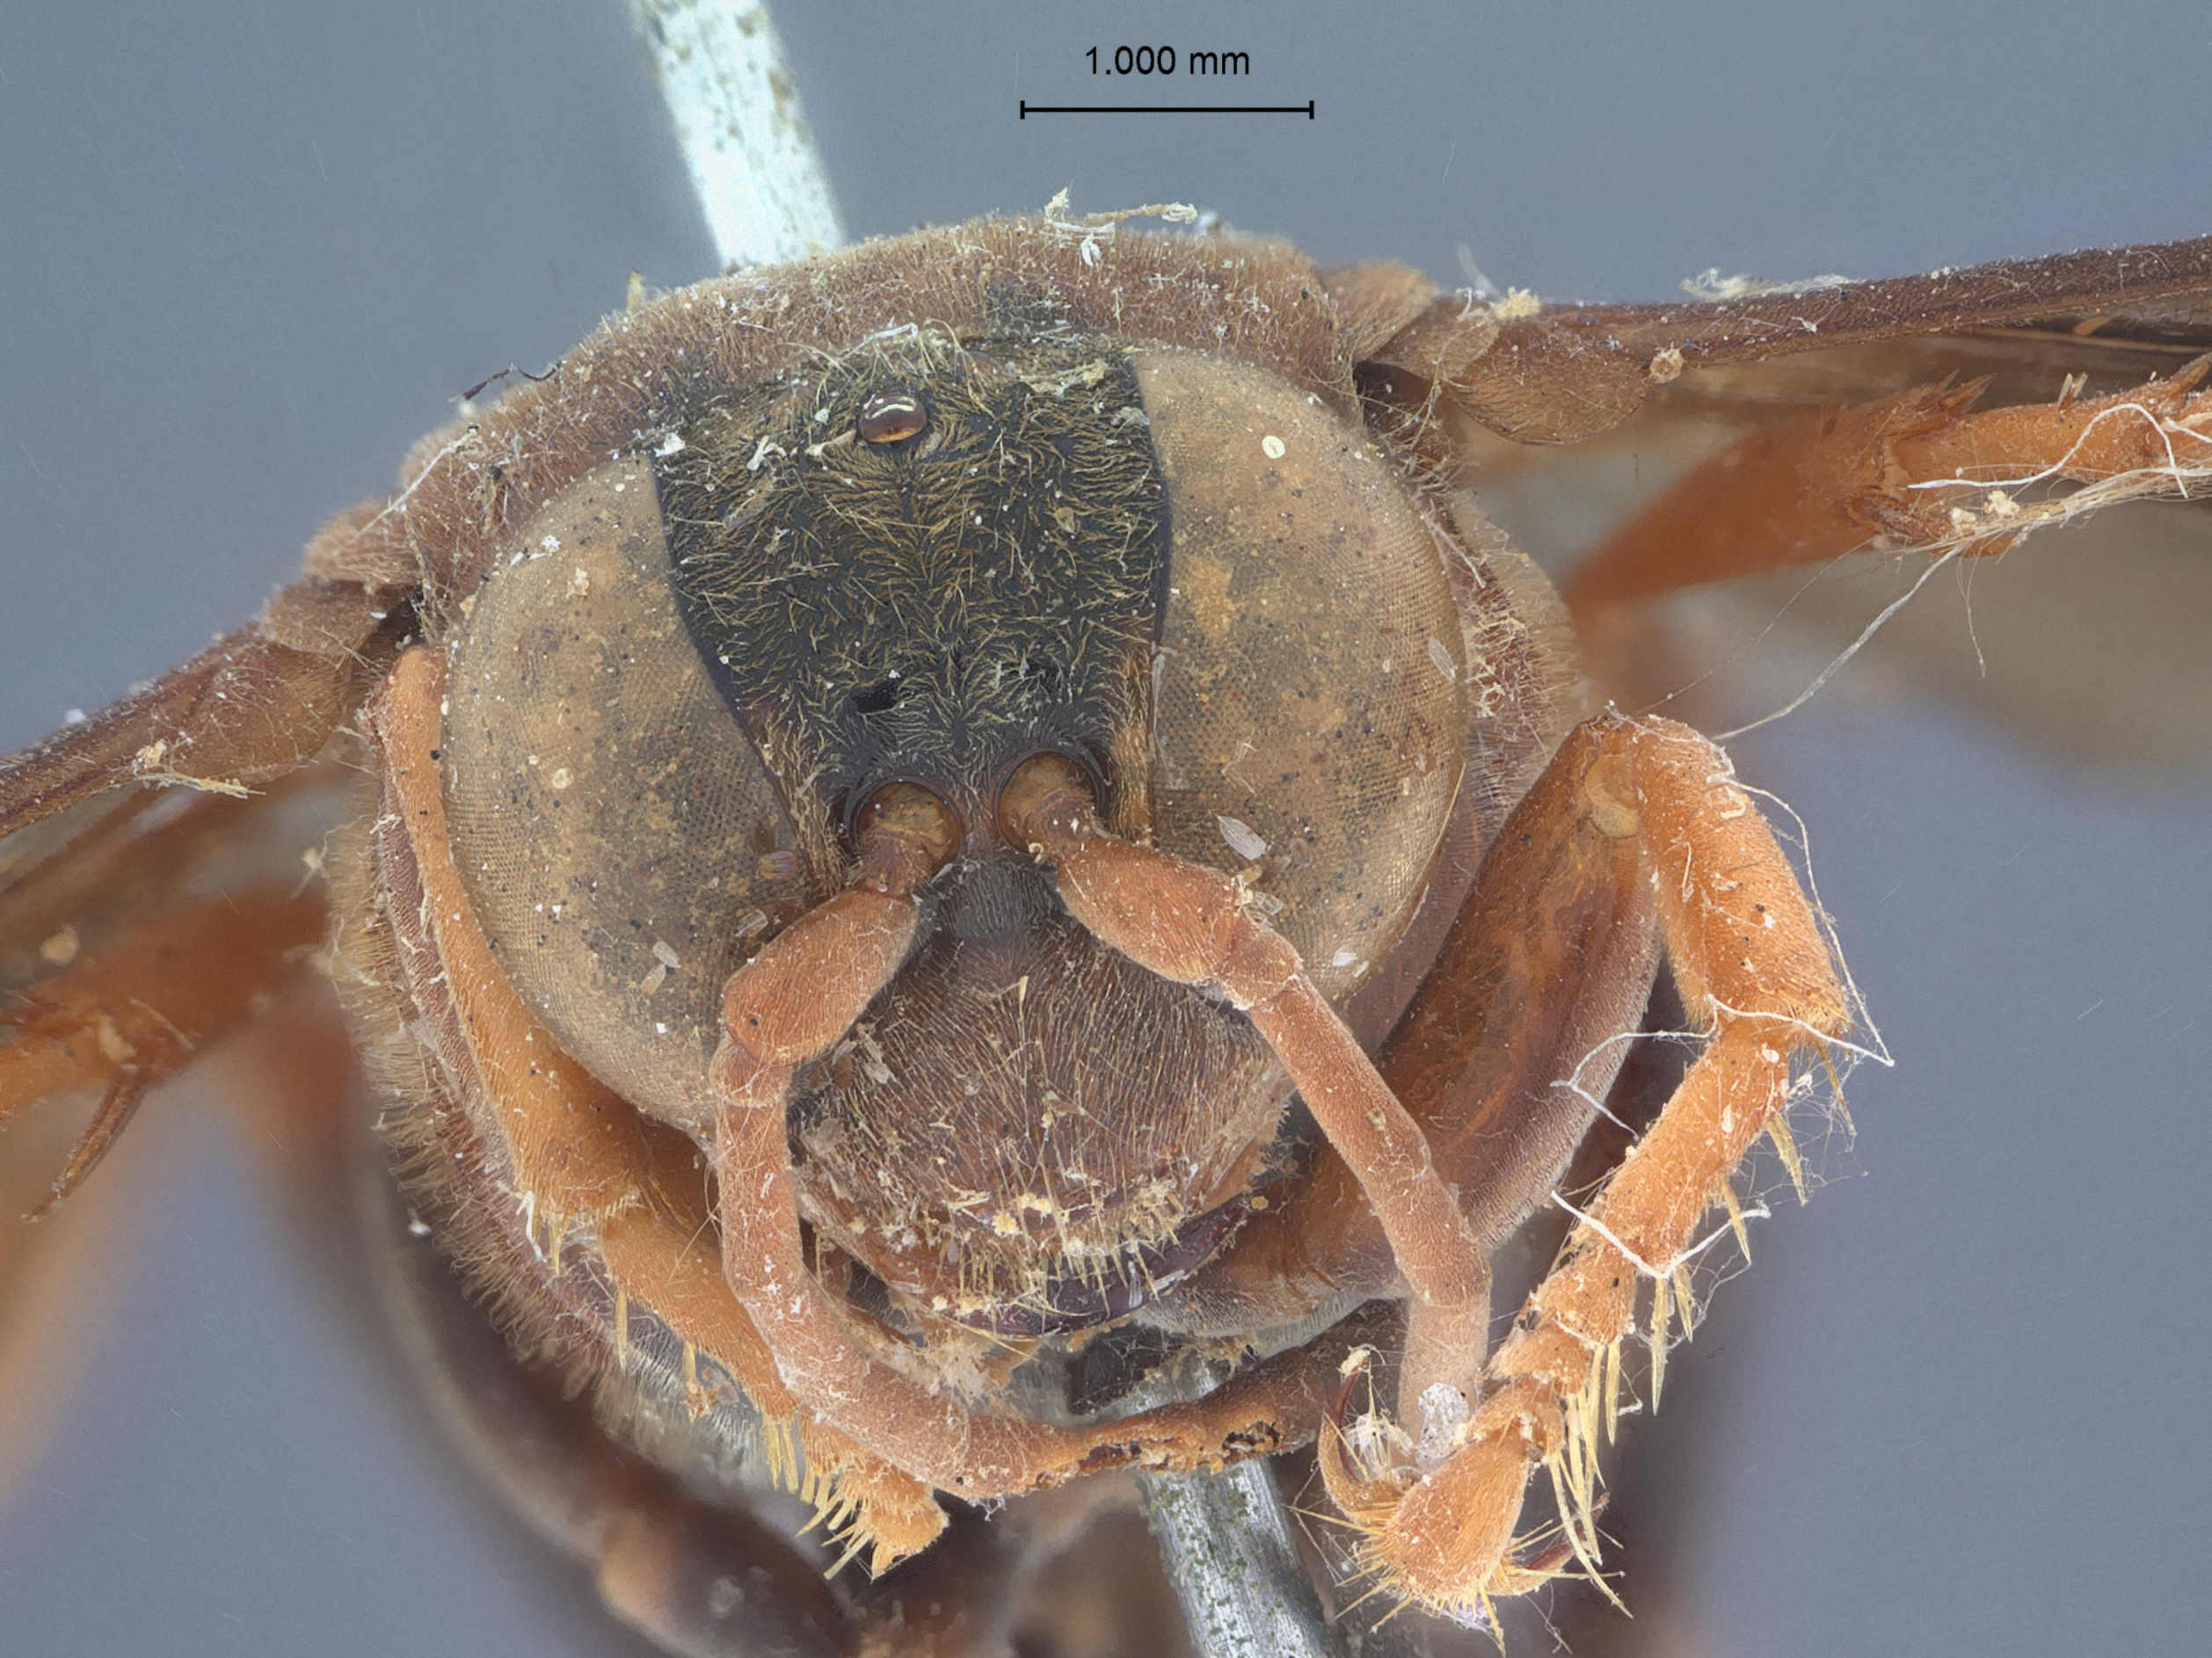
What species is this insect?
Hoplisus foveolatus
